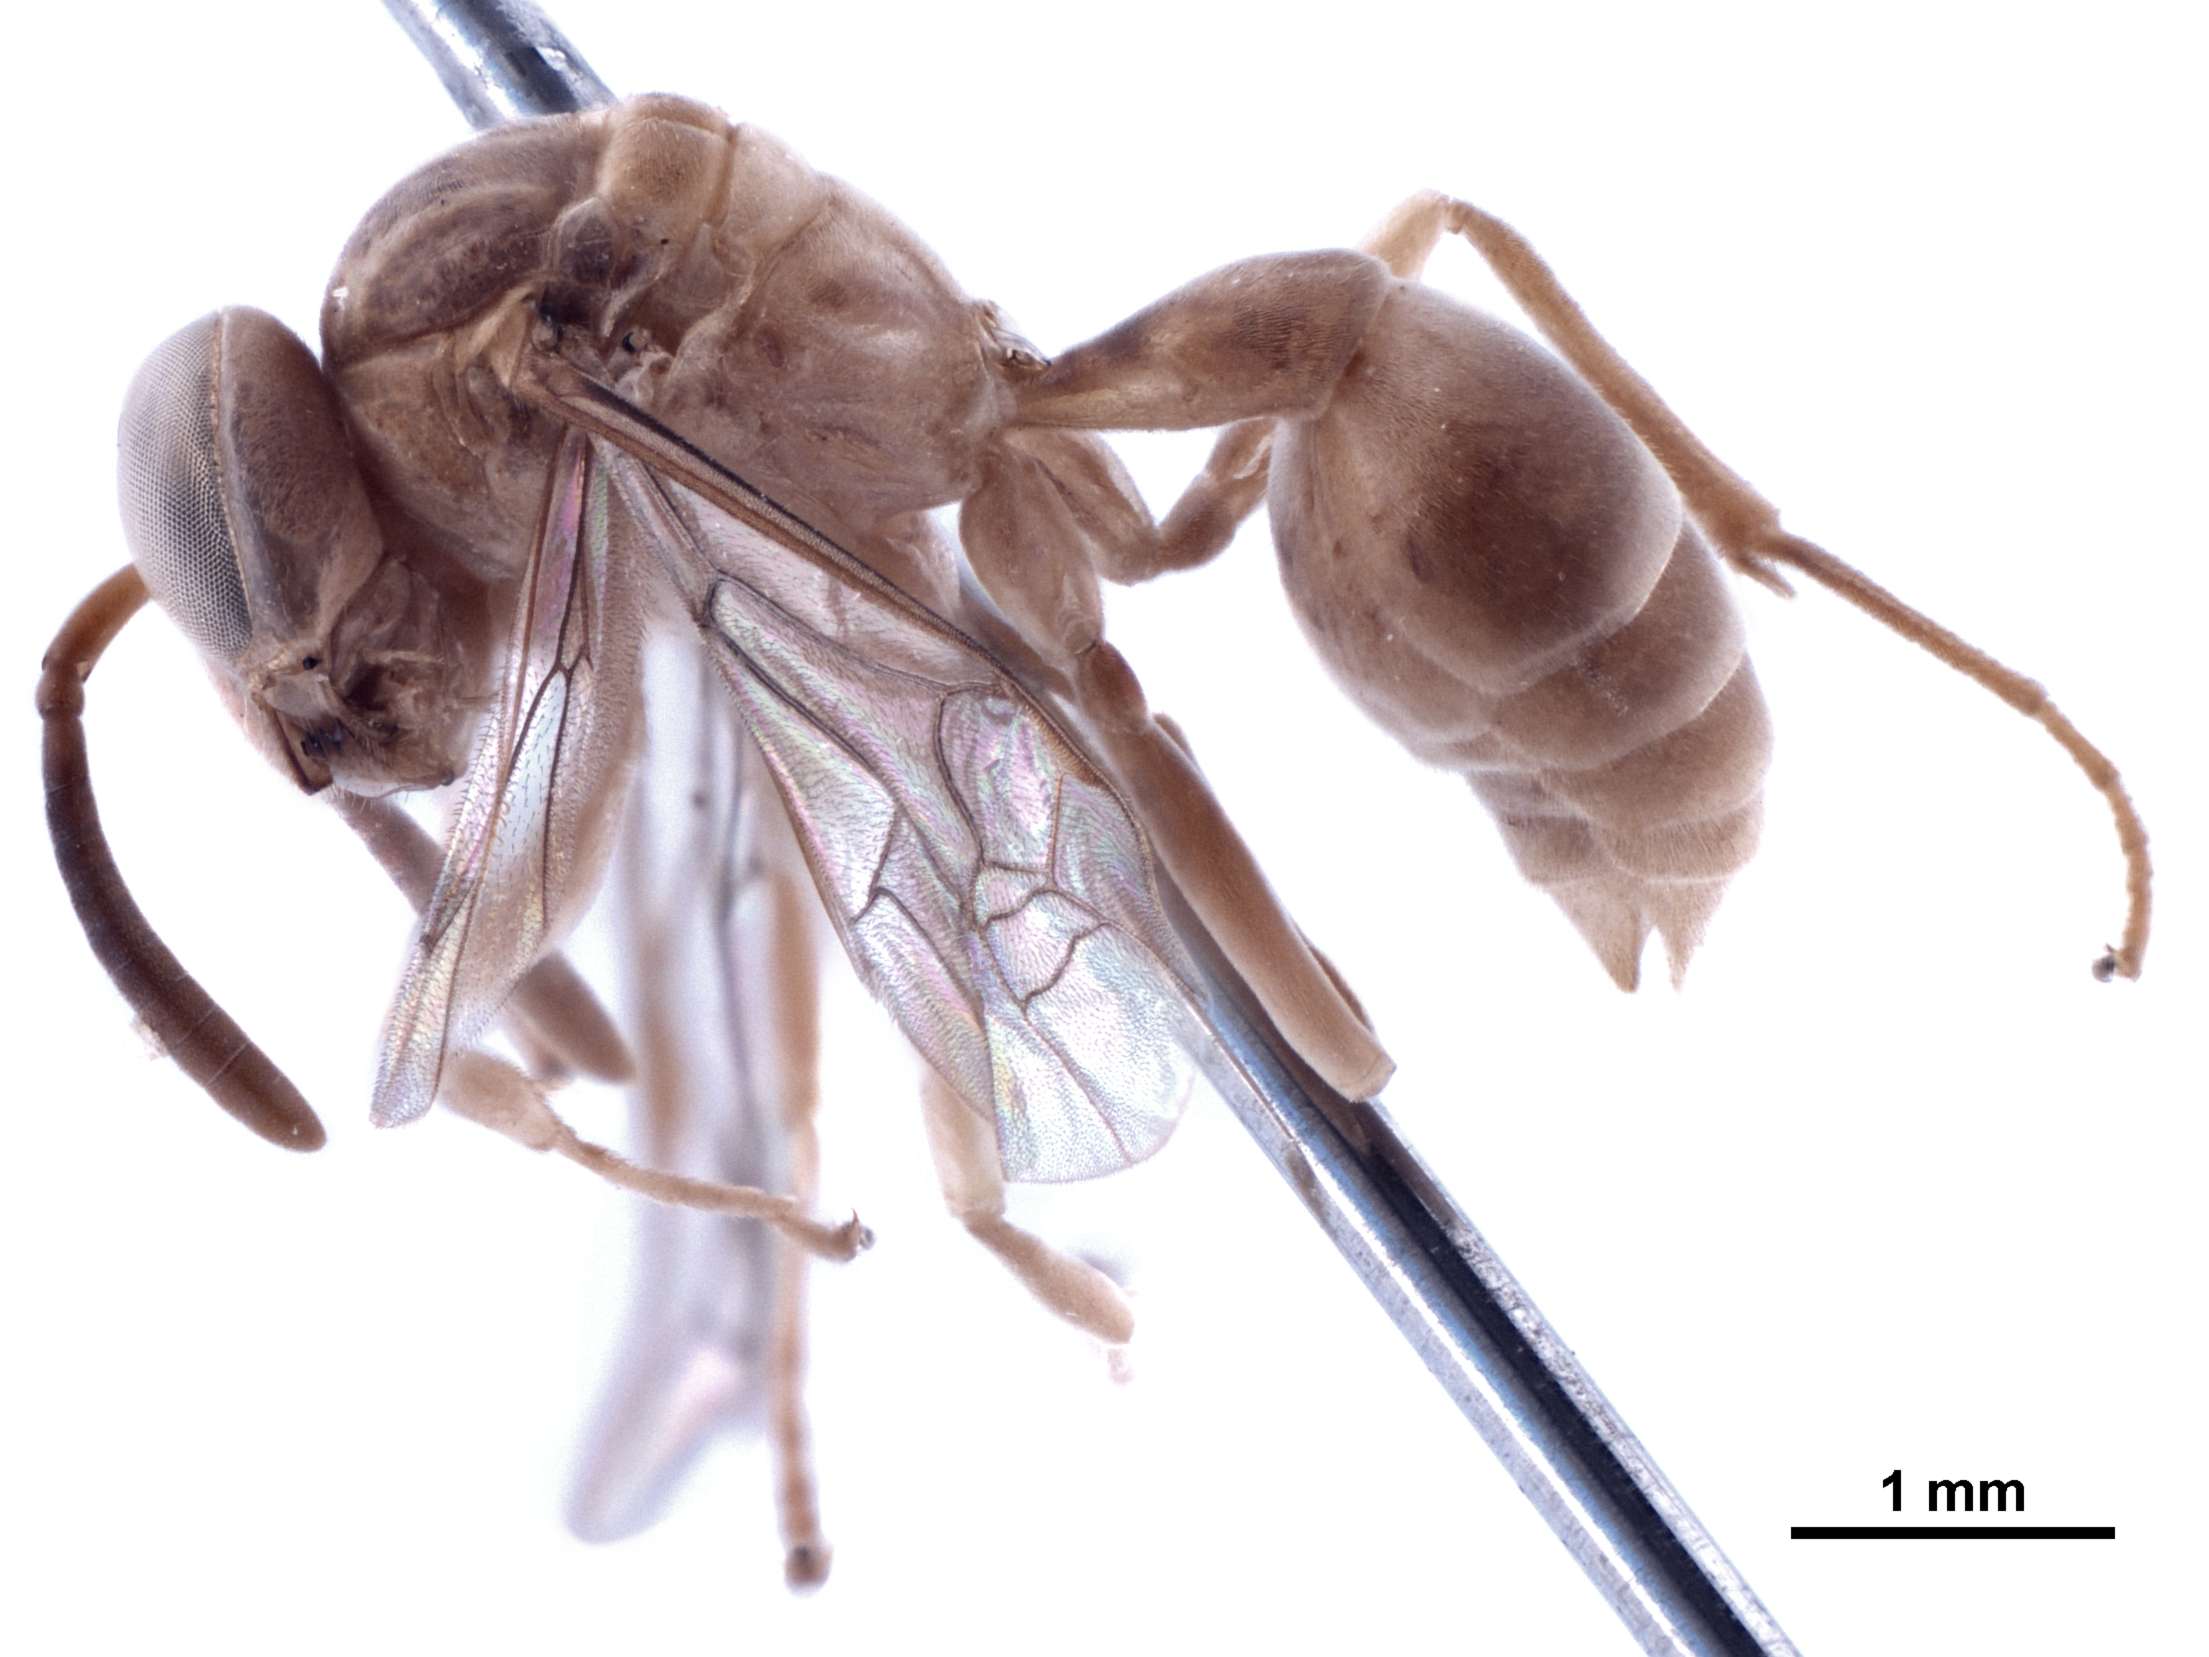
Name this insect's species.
Leipomeles dorsata
